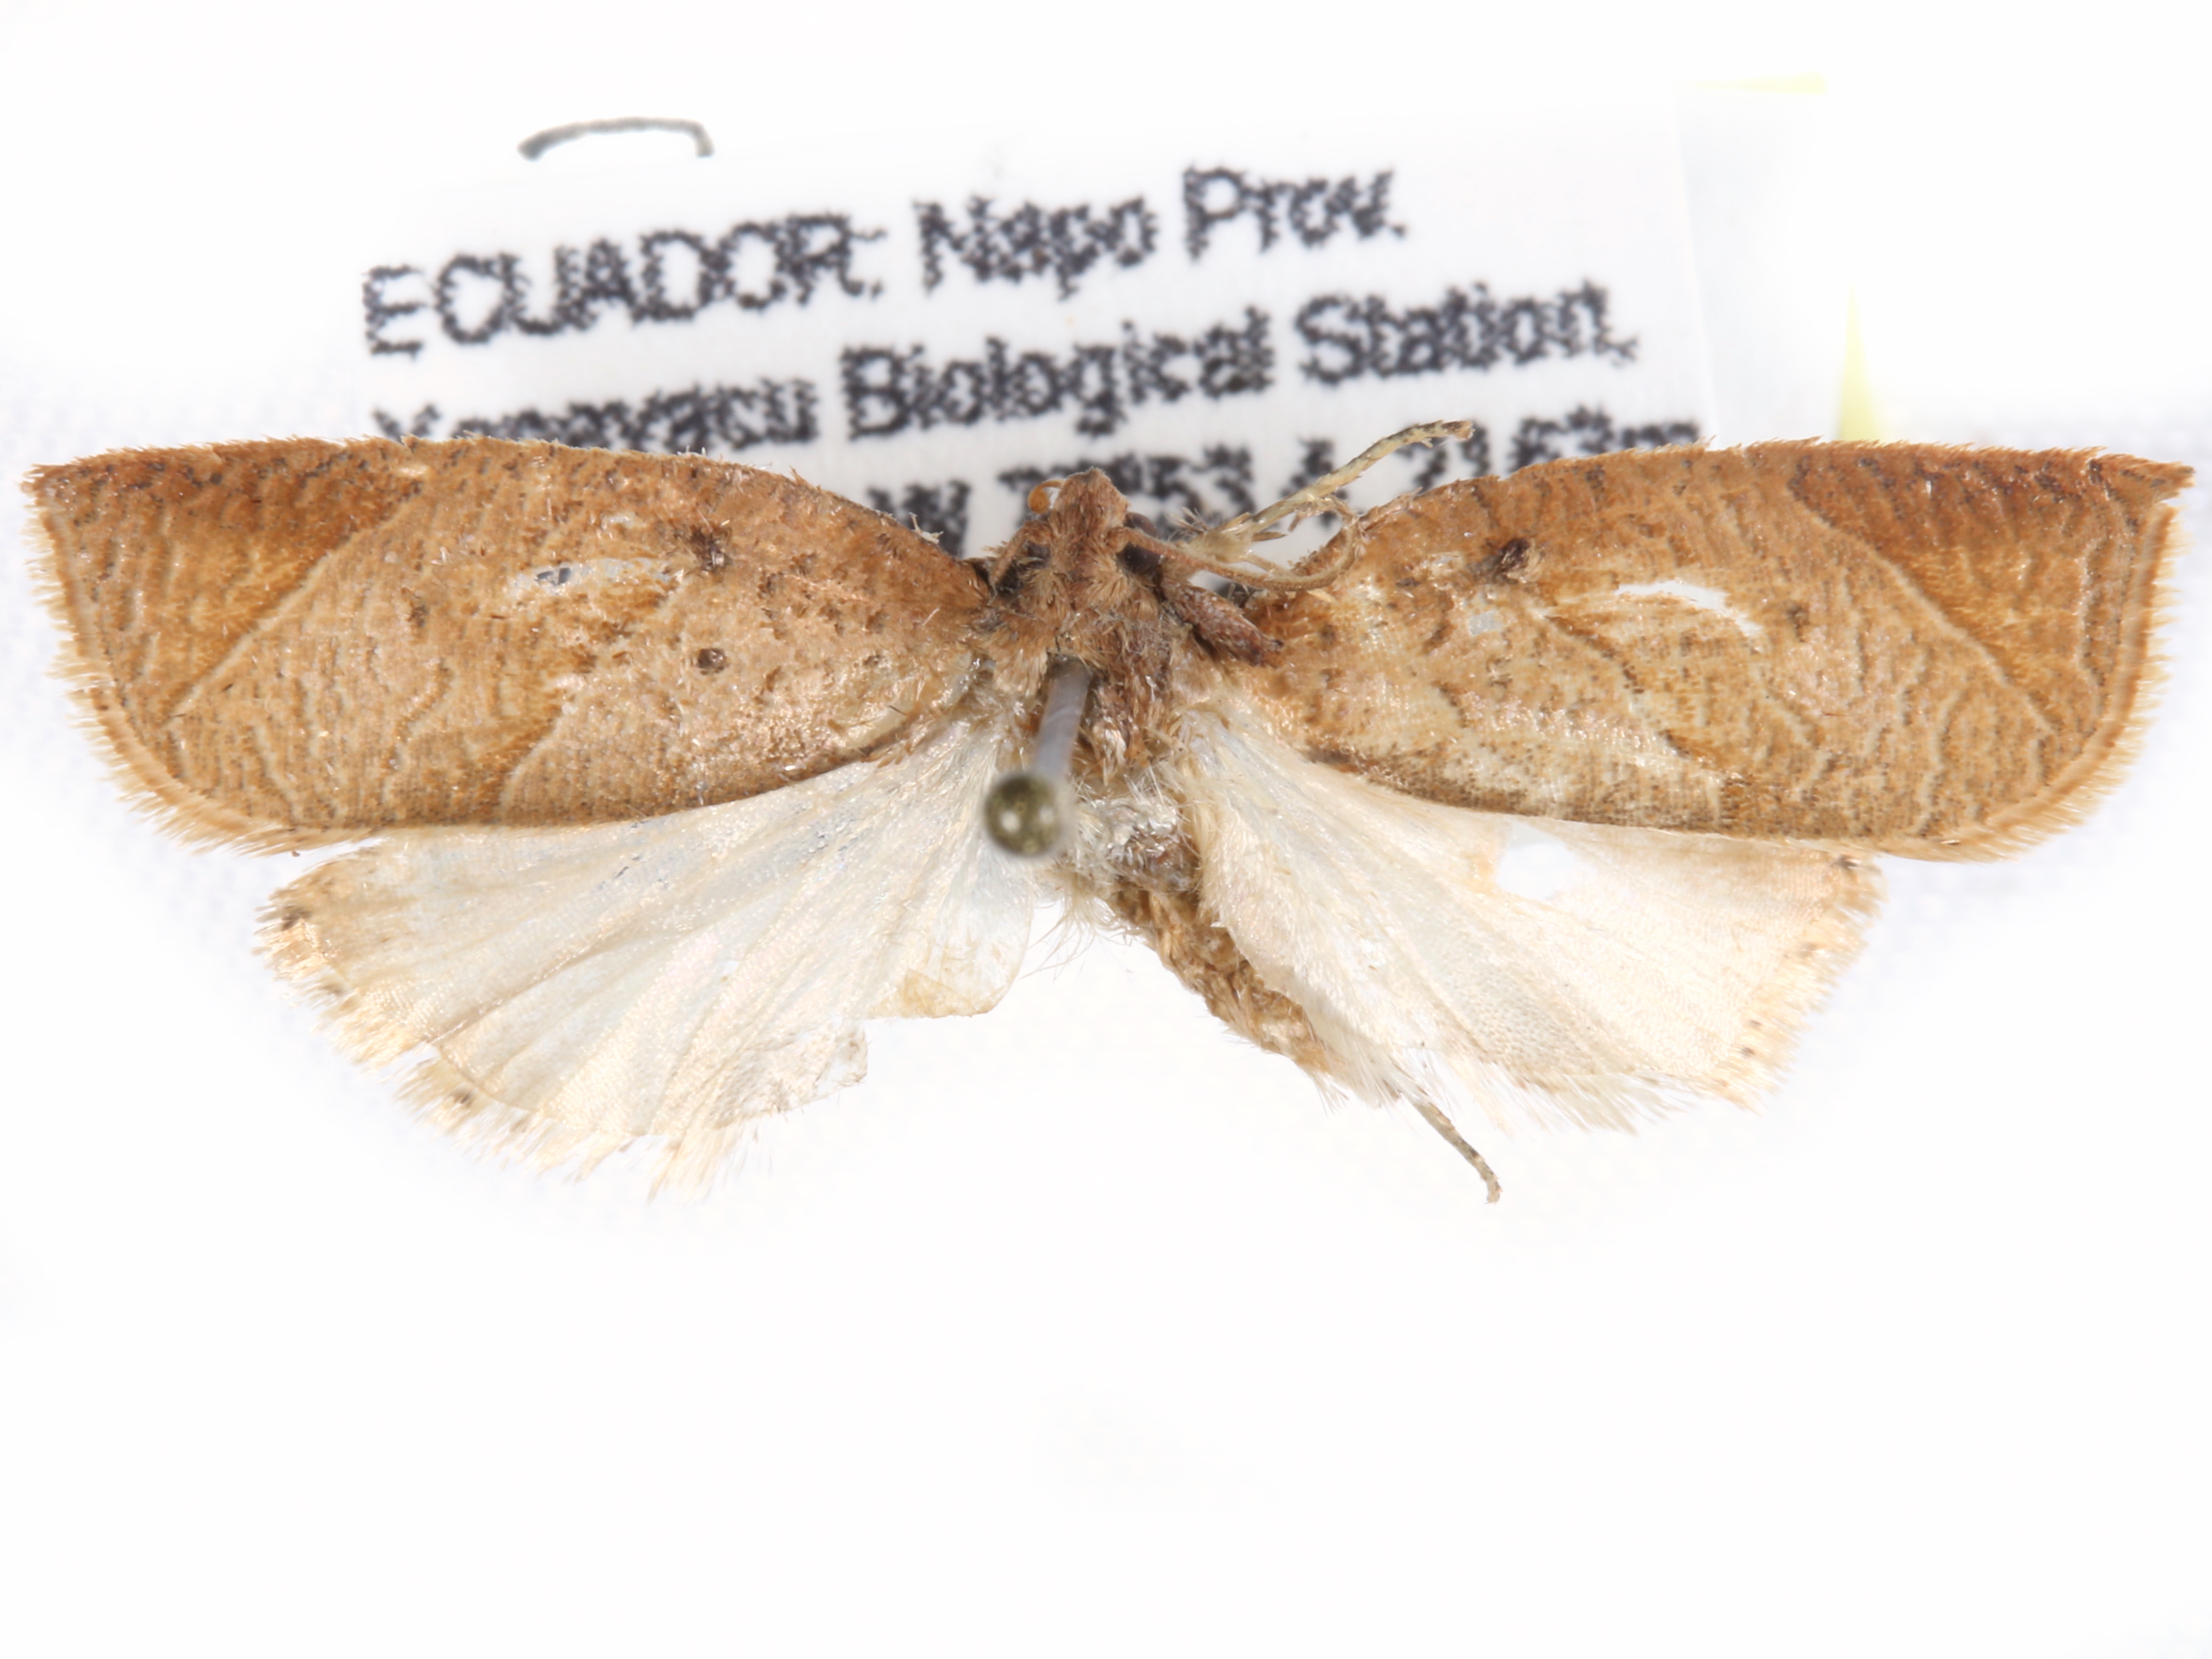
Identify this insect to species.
Anchicremna phillipsae
